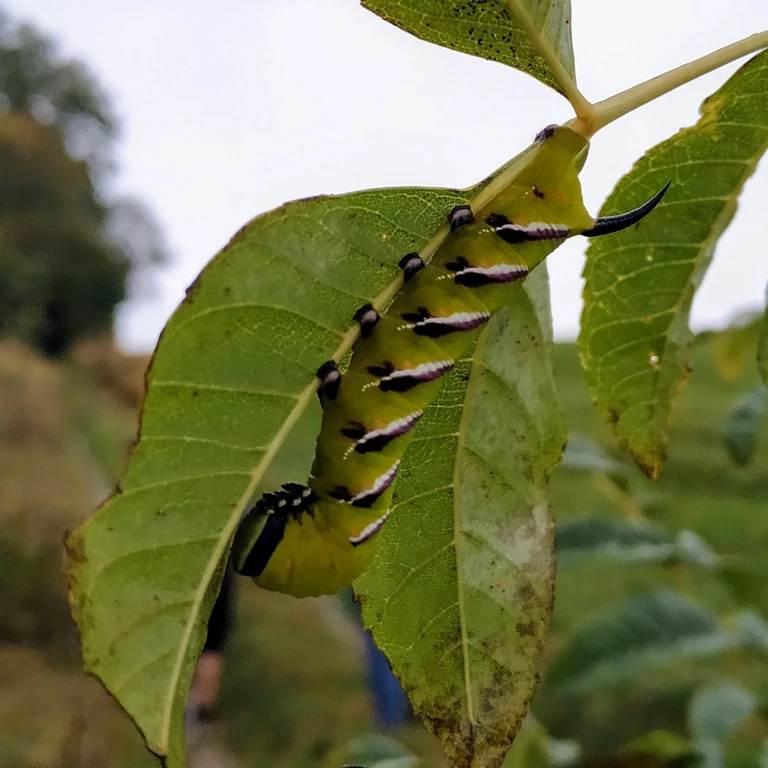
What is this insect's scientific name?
Sphinx ligustri
